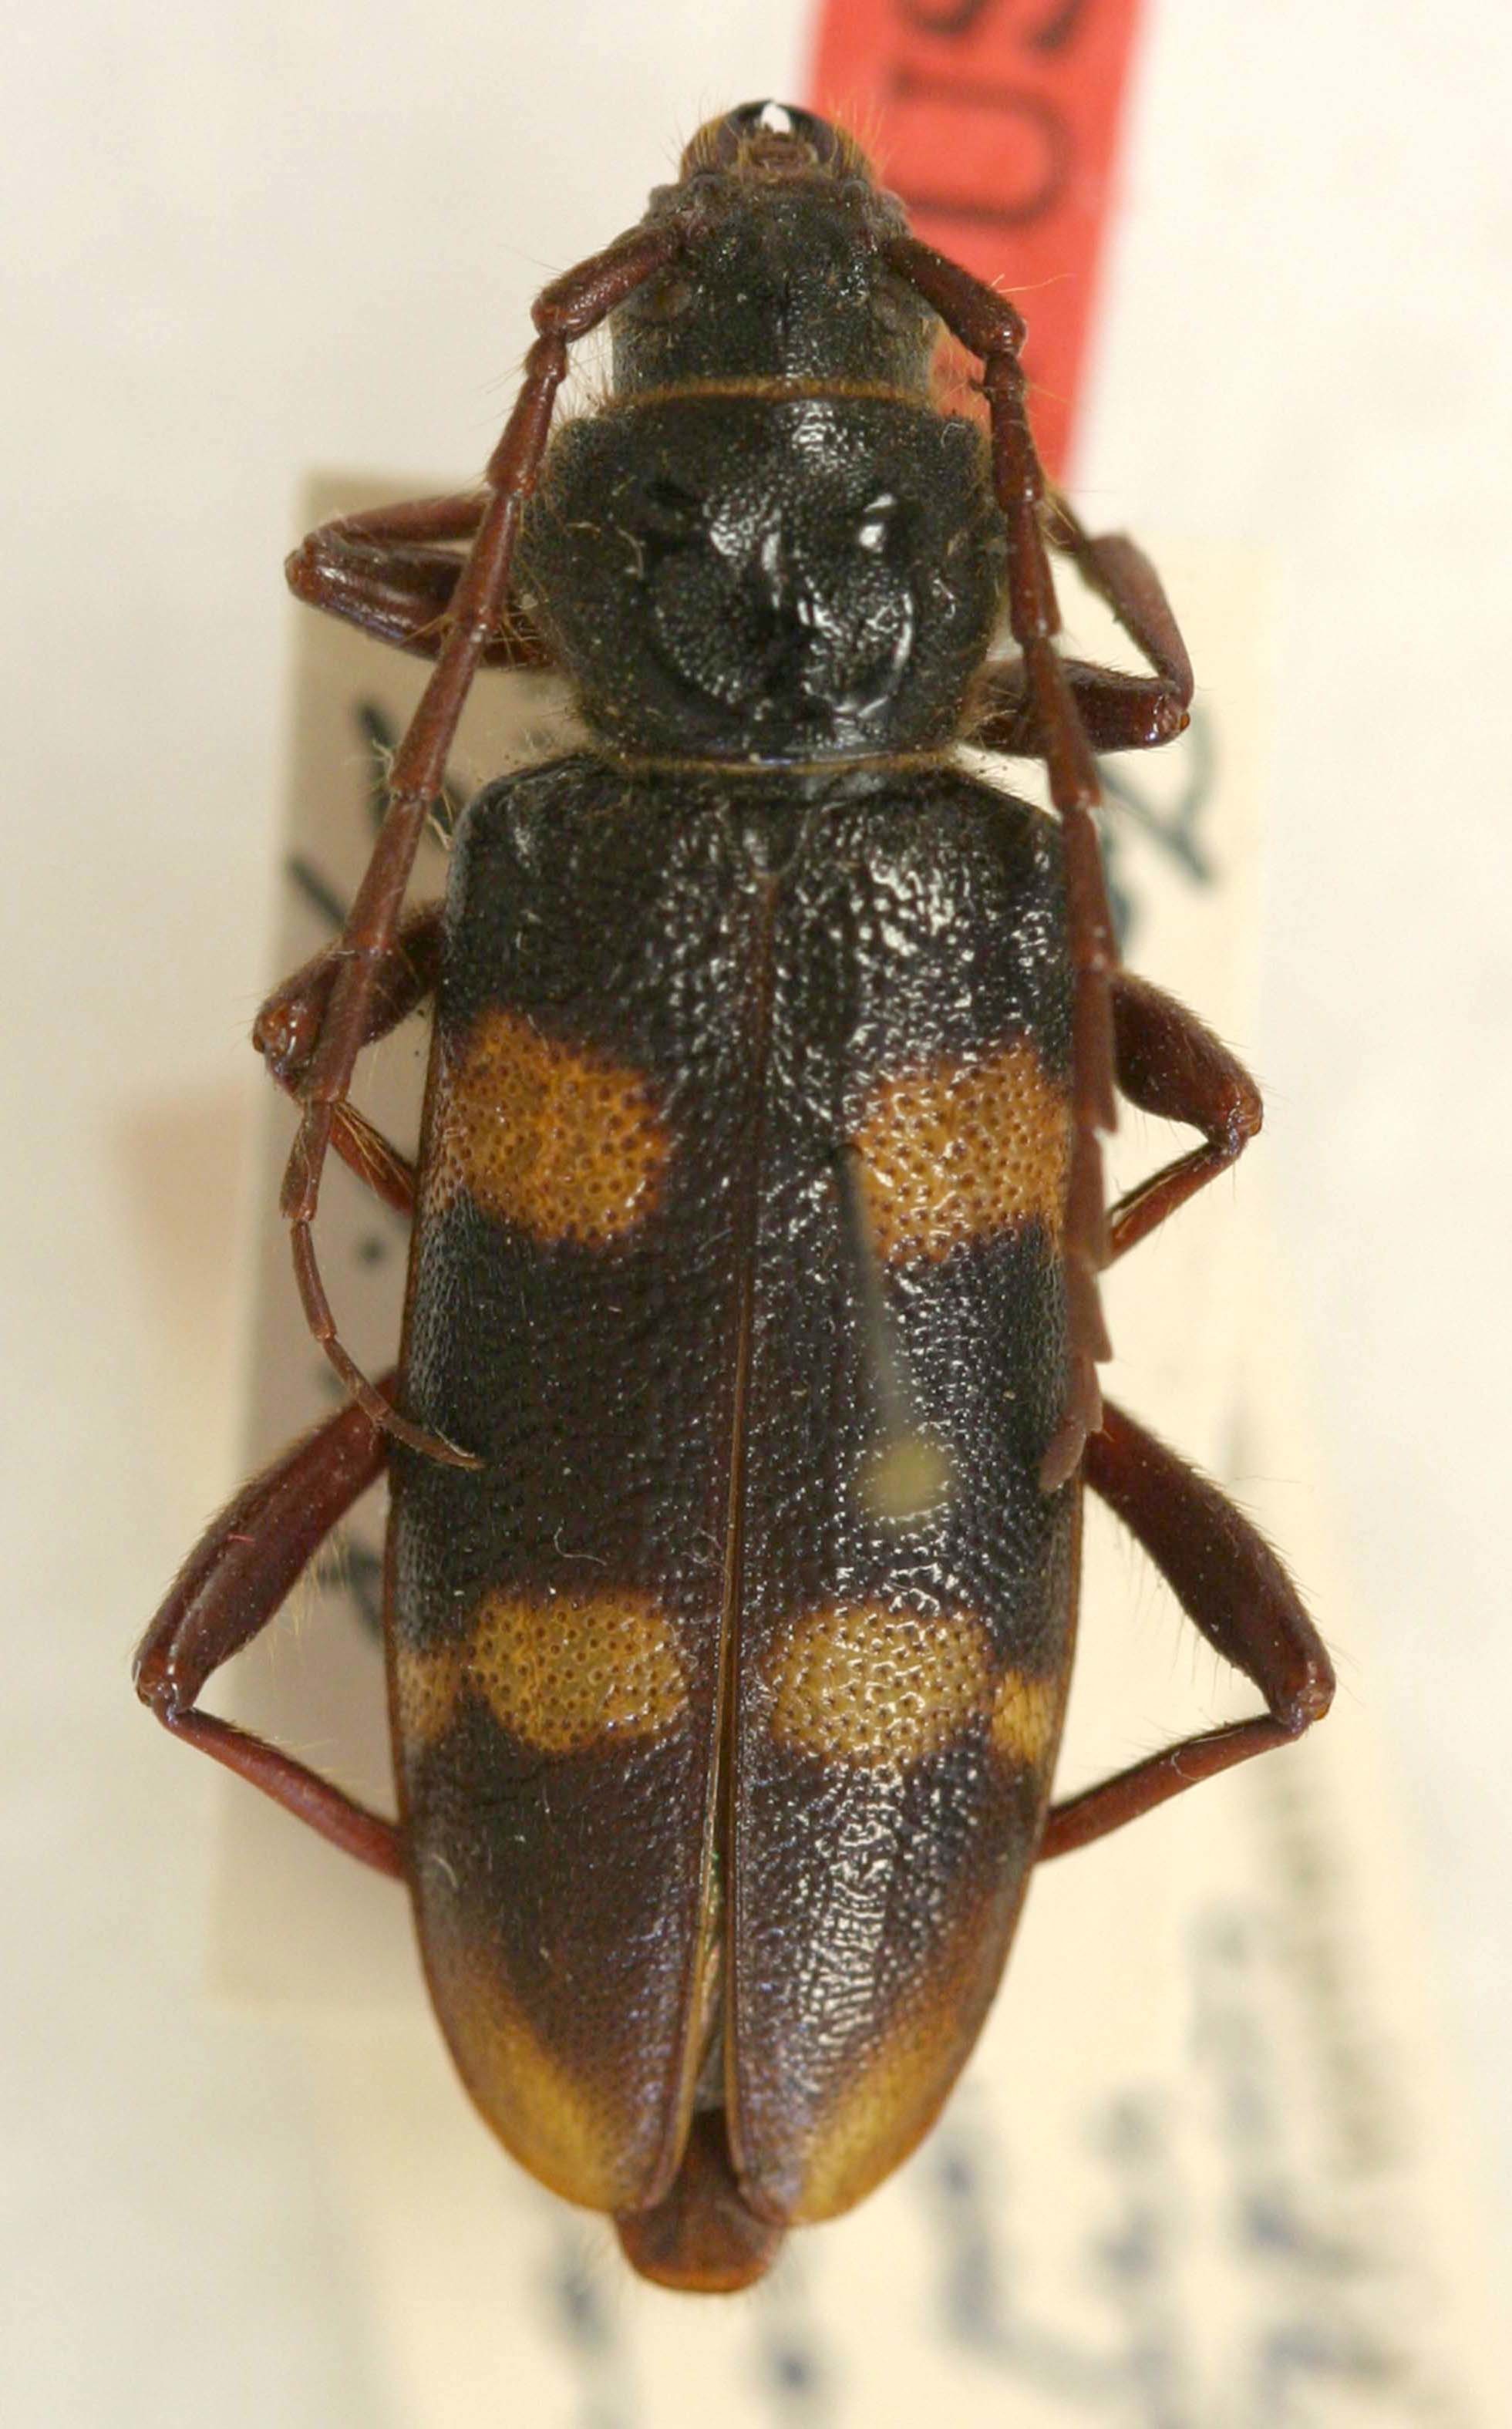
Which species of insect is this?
Semanotus japonicus
